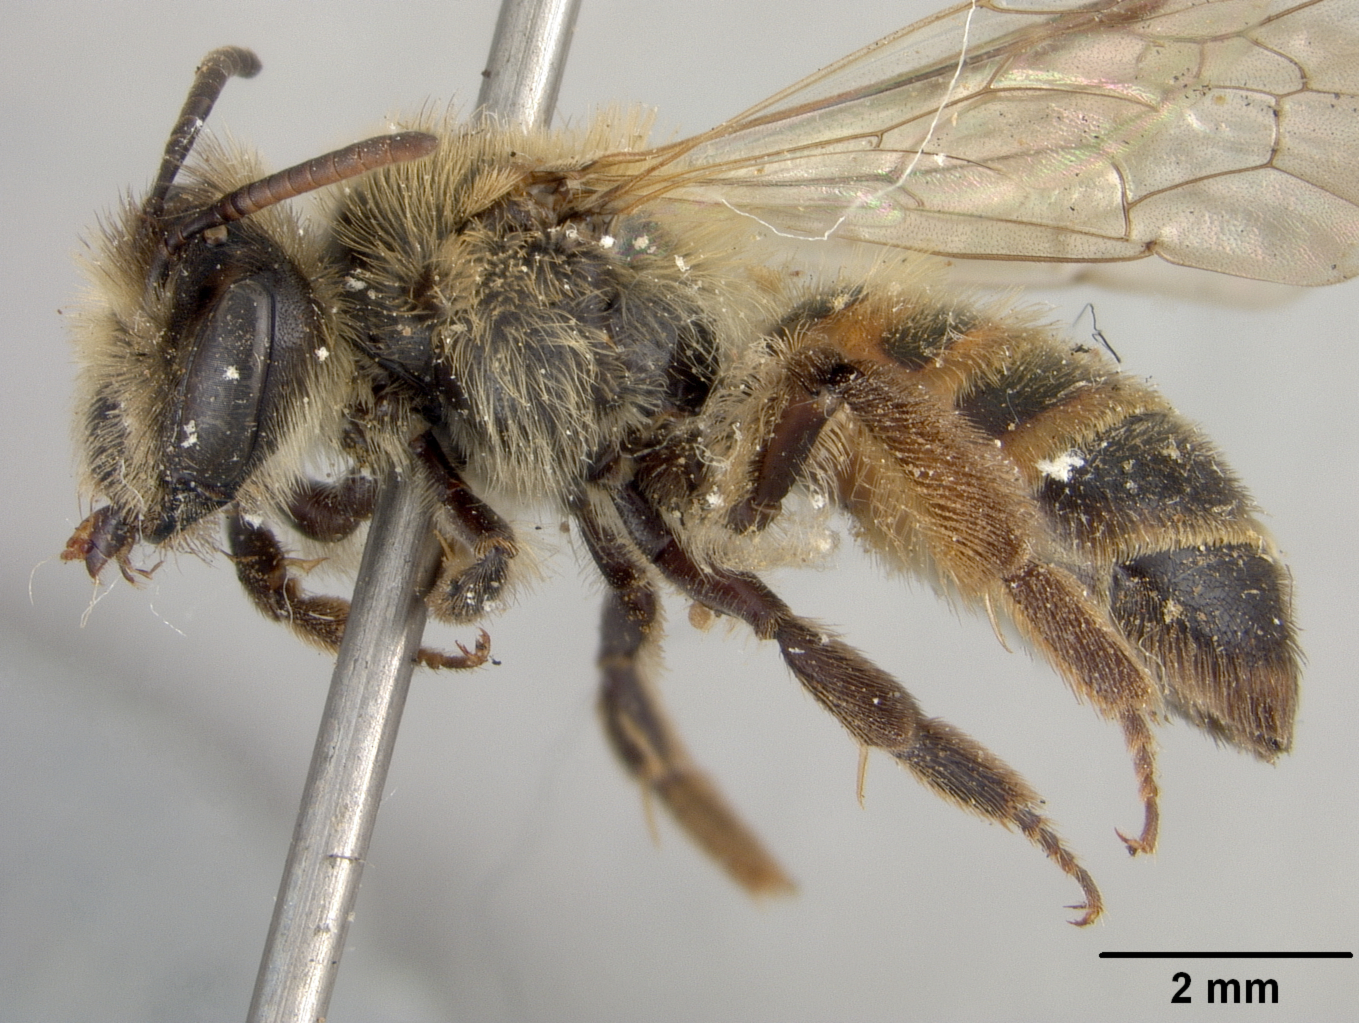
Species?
Andrena murreensis
